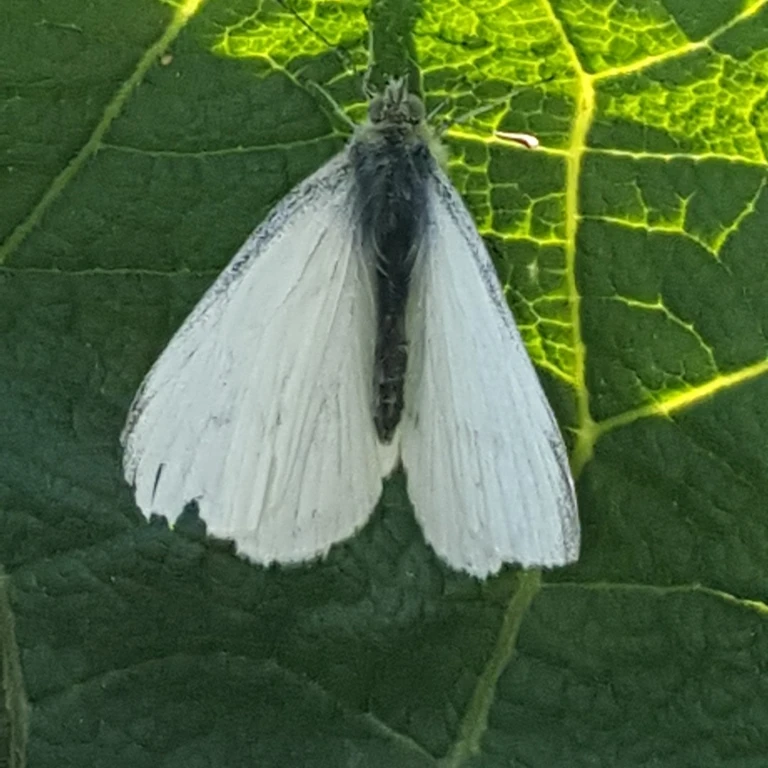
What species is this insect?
Pieris rapae
